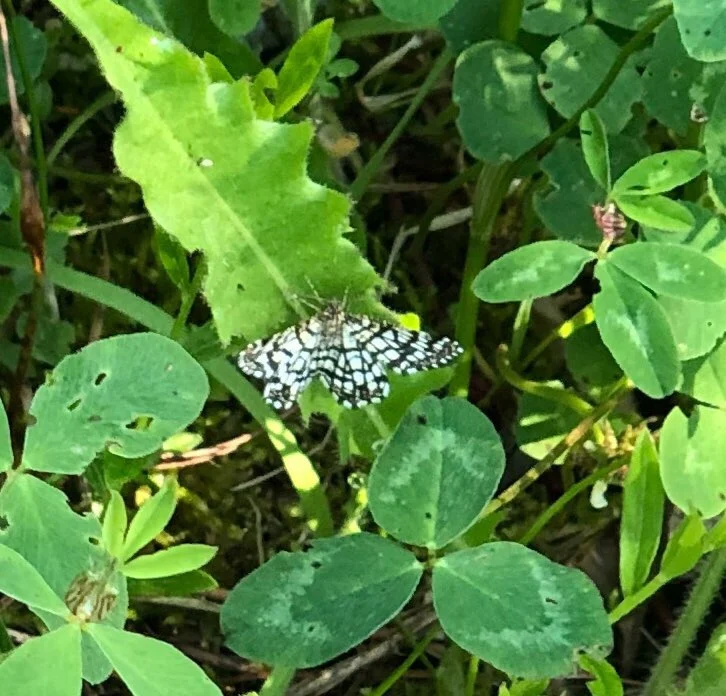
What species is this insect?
Chiasmia clathrata
